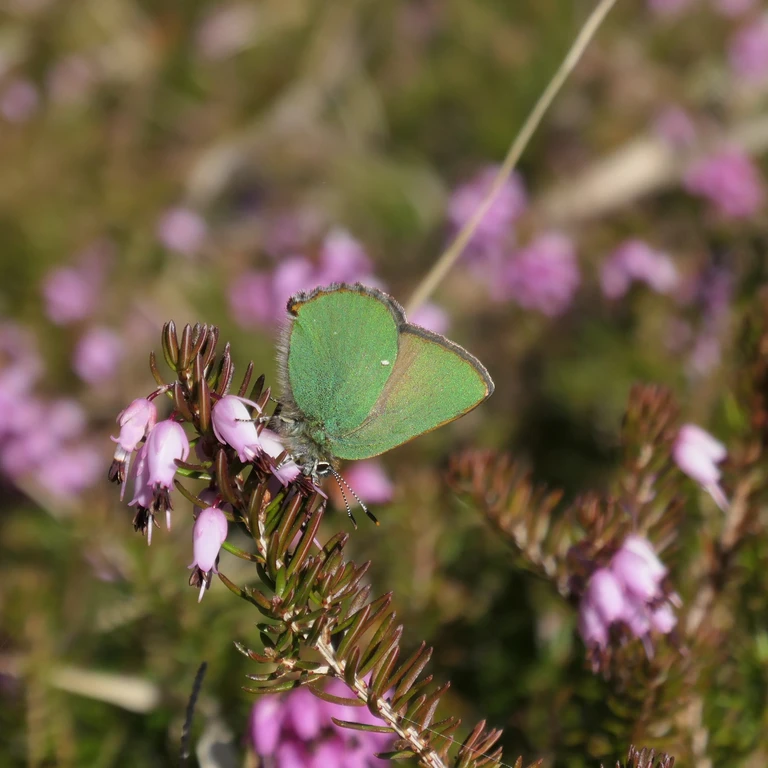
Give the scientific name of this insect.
Callophrys rubi
